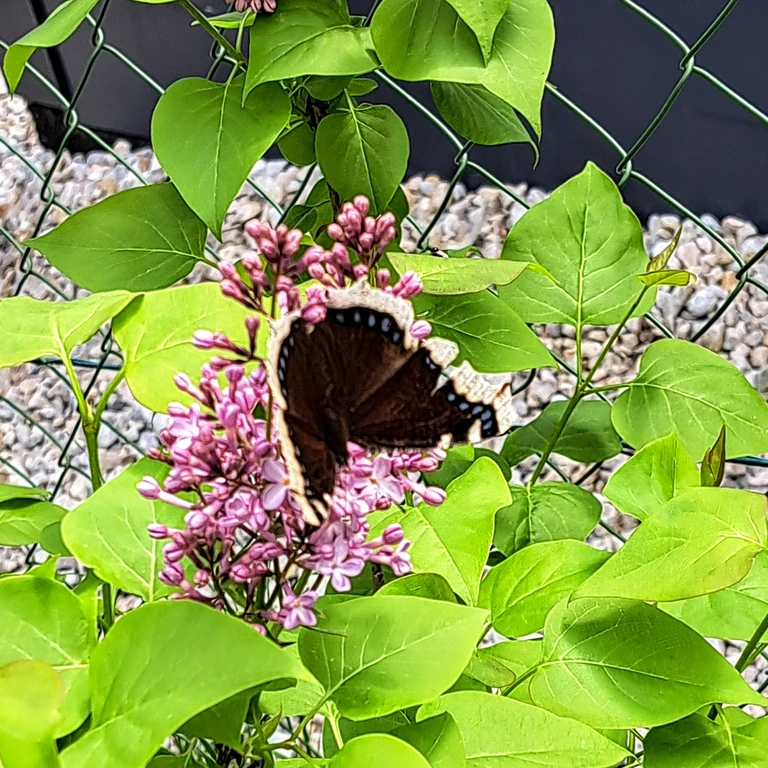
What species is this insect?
Nymphalis antiopa
